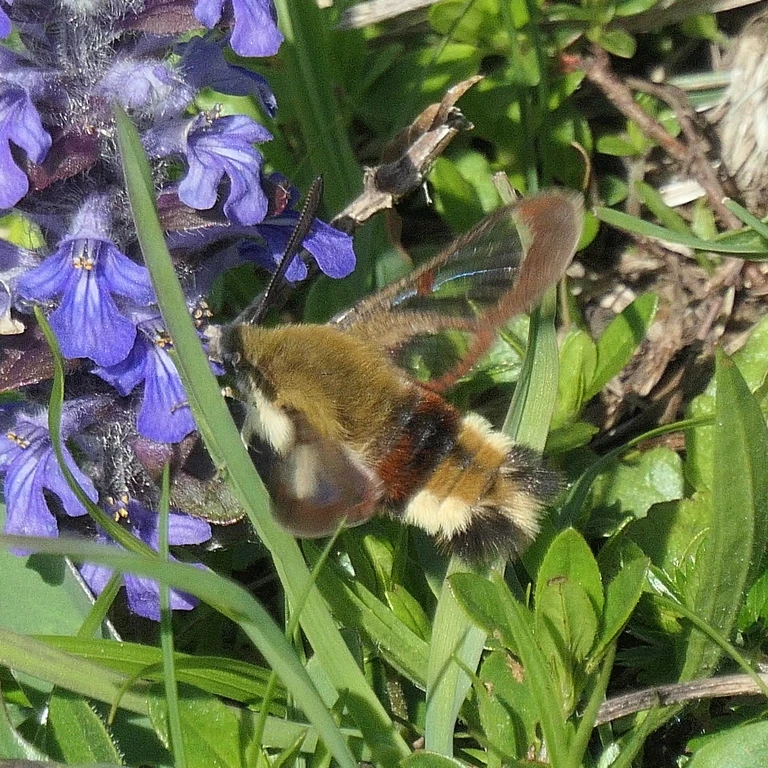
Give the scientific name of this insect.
Hemaris fuciformis
